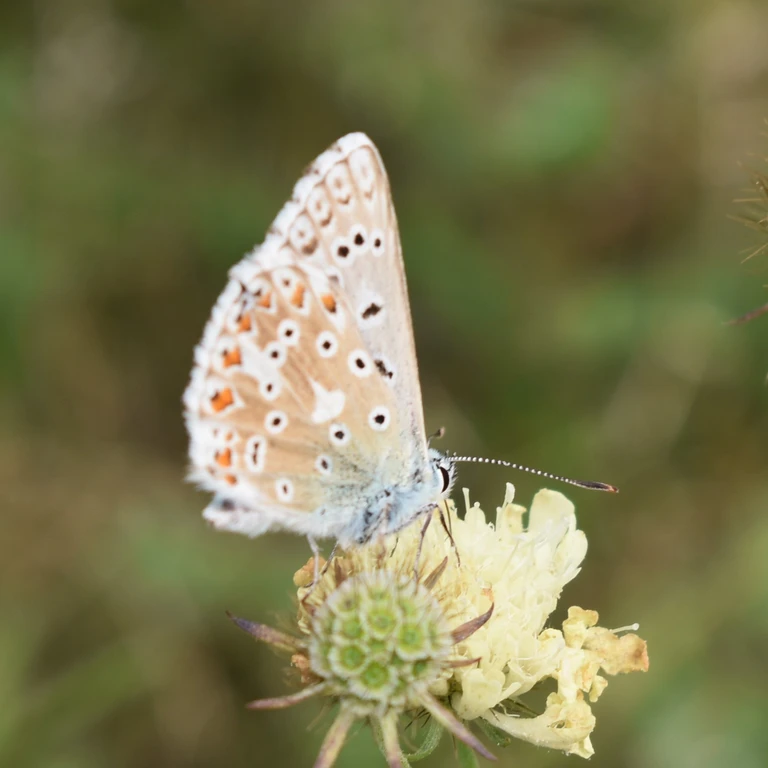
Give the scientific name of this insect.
Lysandra coridon
